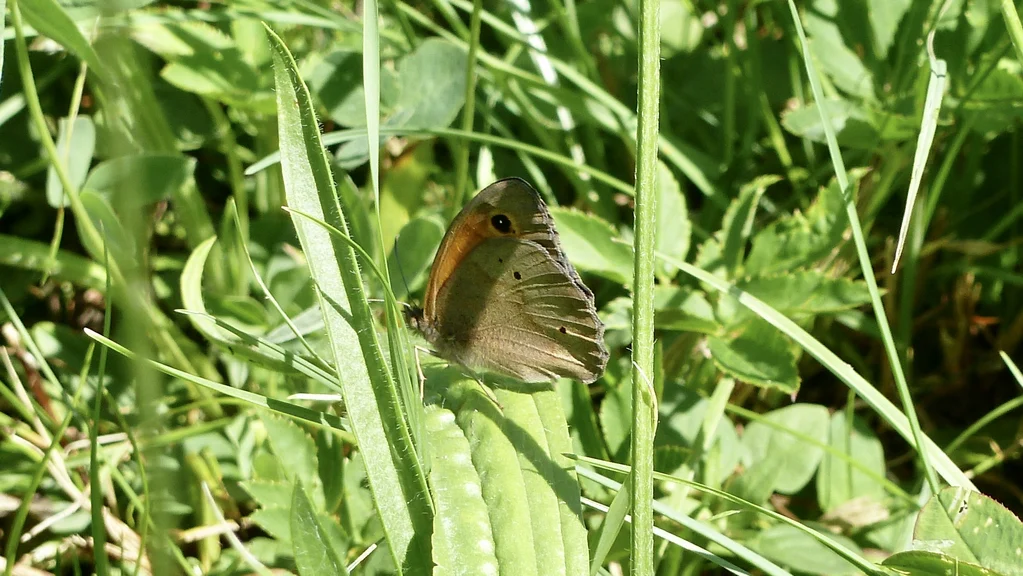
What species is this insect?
Maniola jurtina
